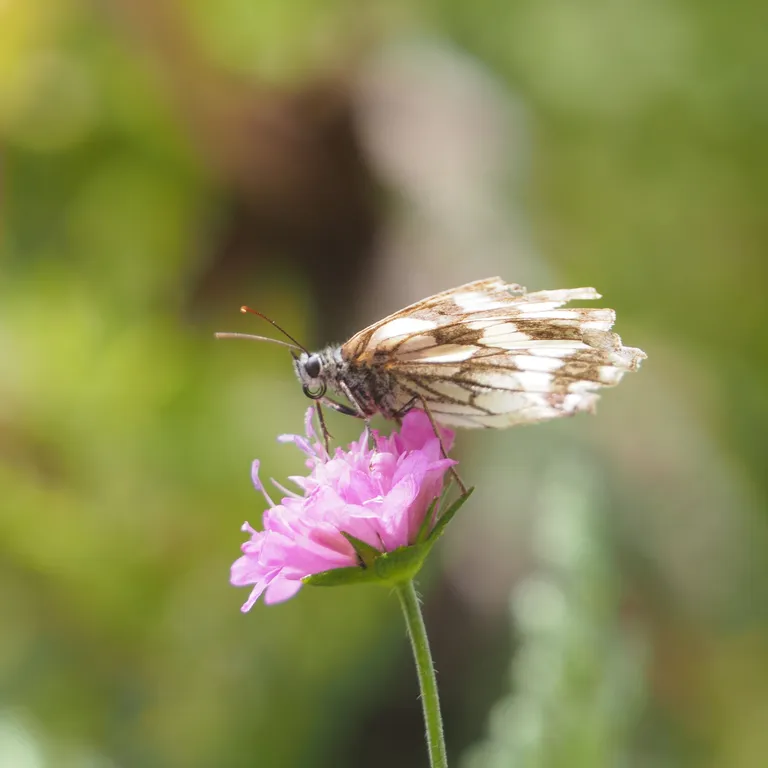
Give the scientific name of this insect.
Melanargia galathea
